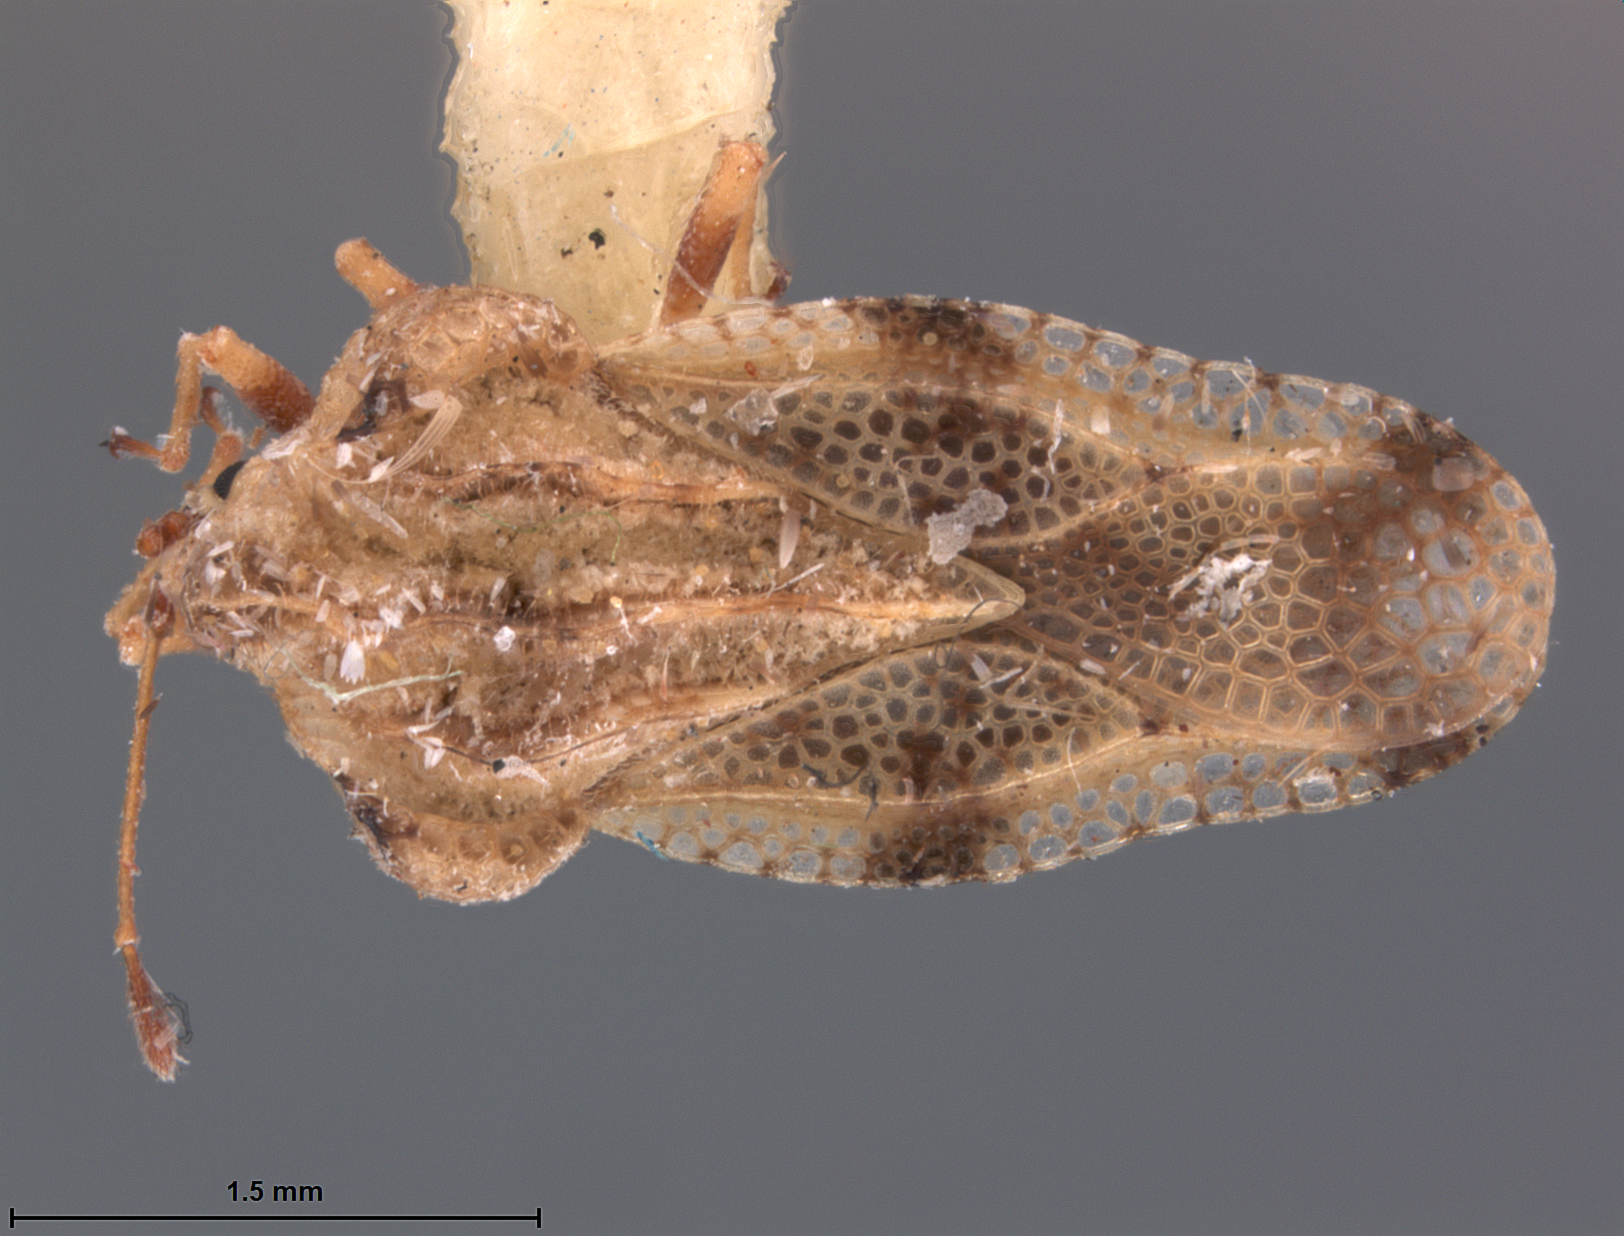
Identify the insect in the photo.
Jannaeus mirus
